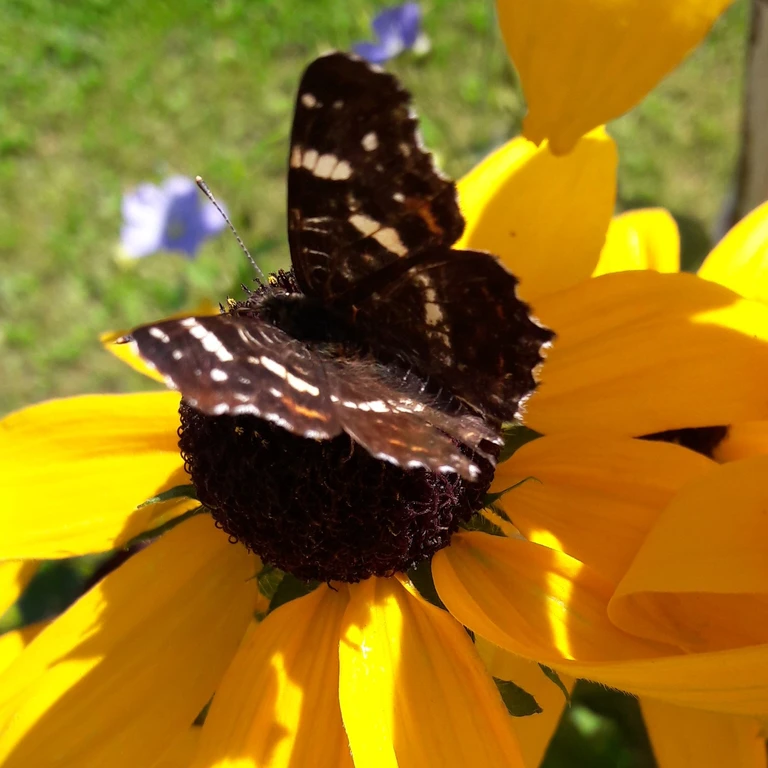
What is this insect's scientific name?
Araschnia levana
